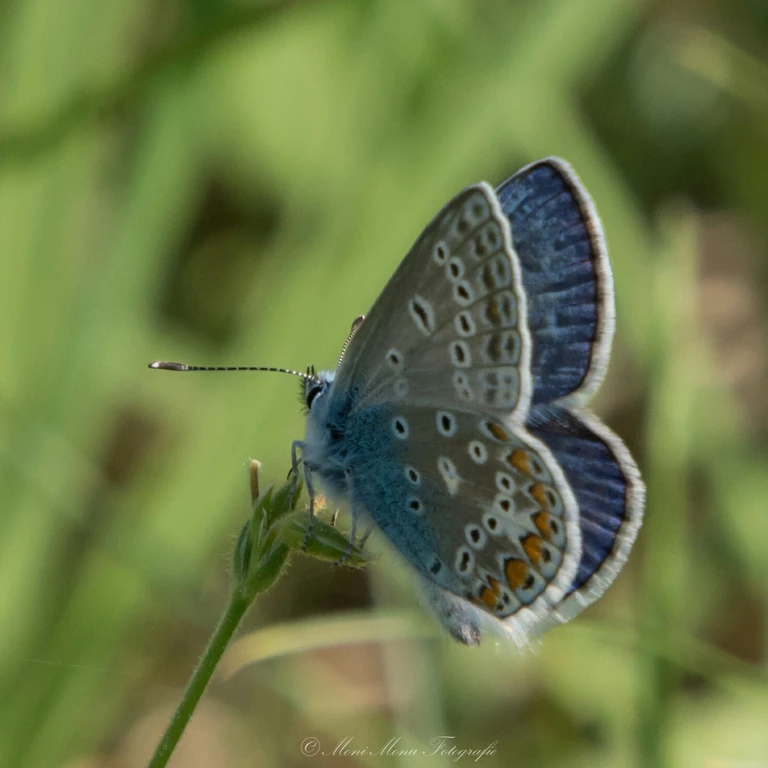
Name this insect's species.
Polyommatus icarus
